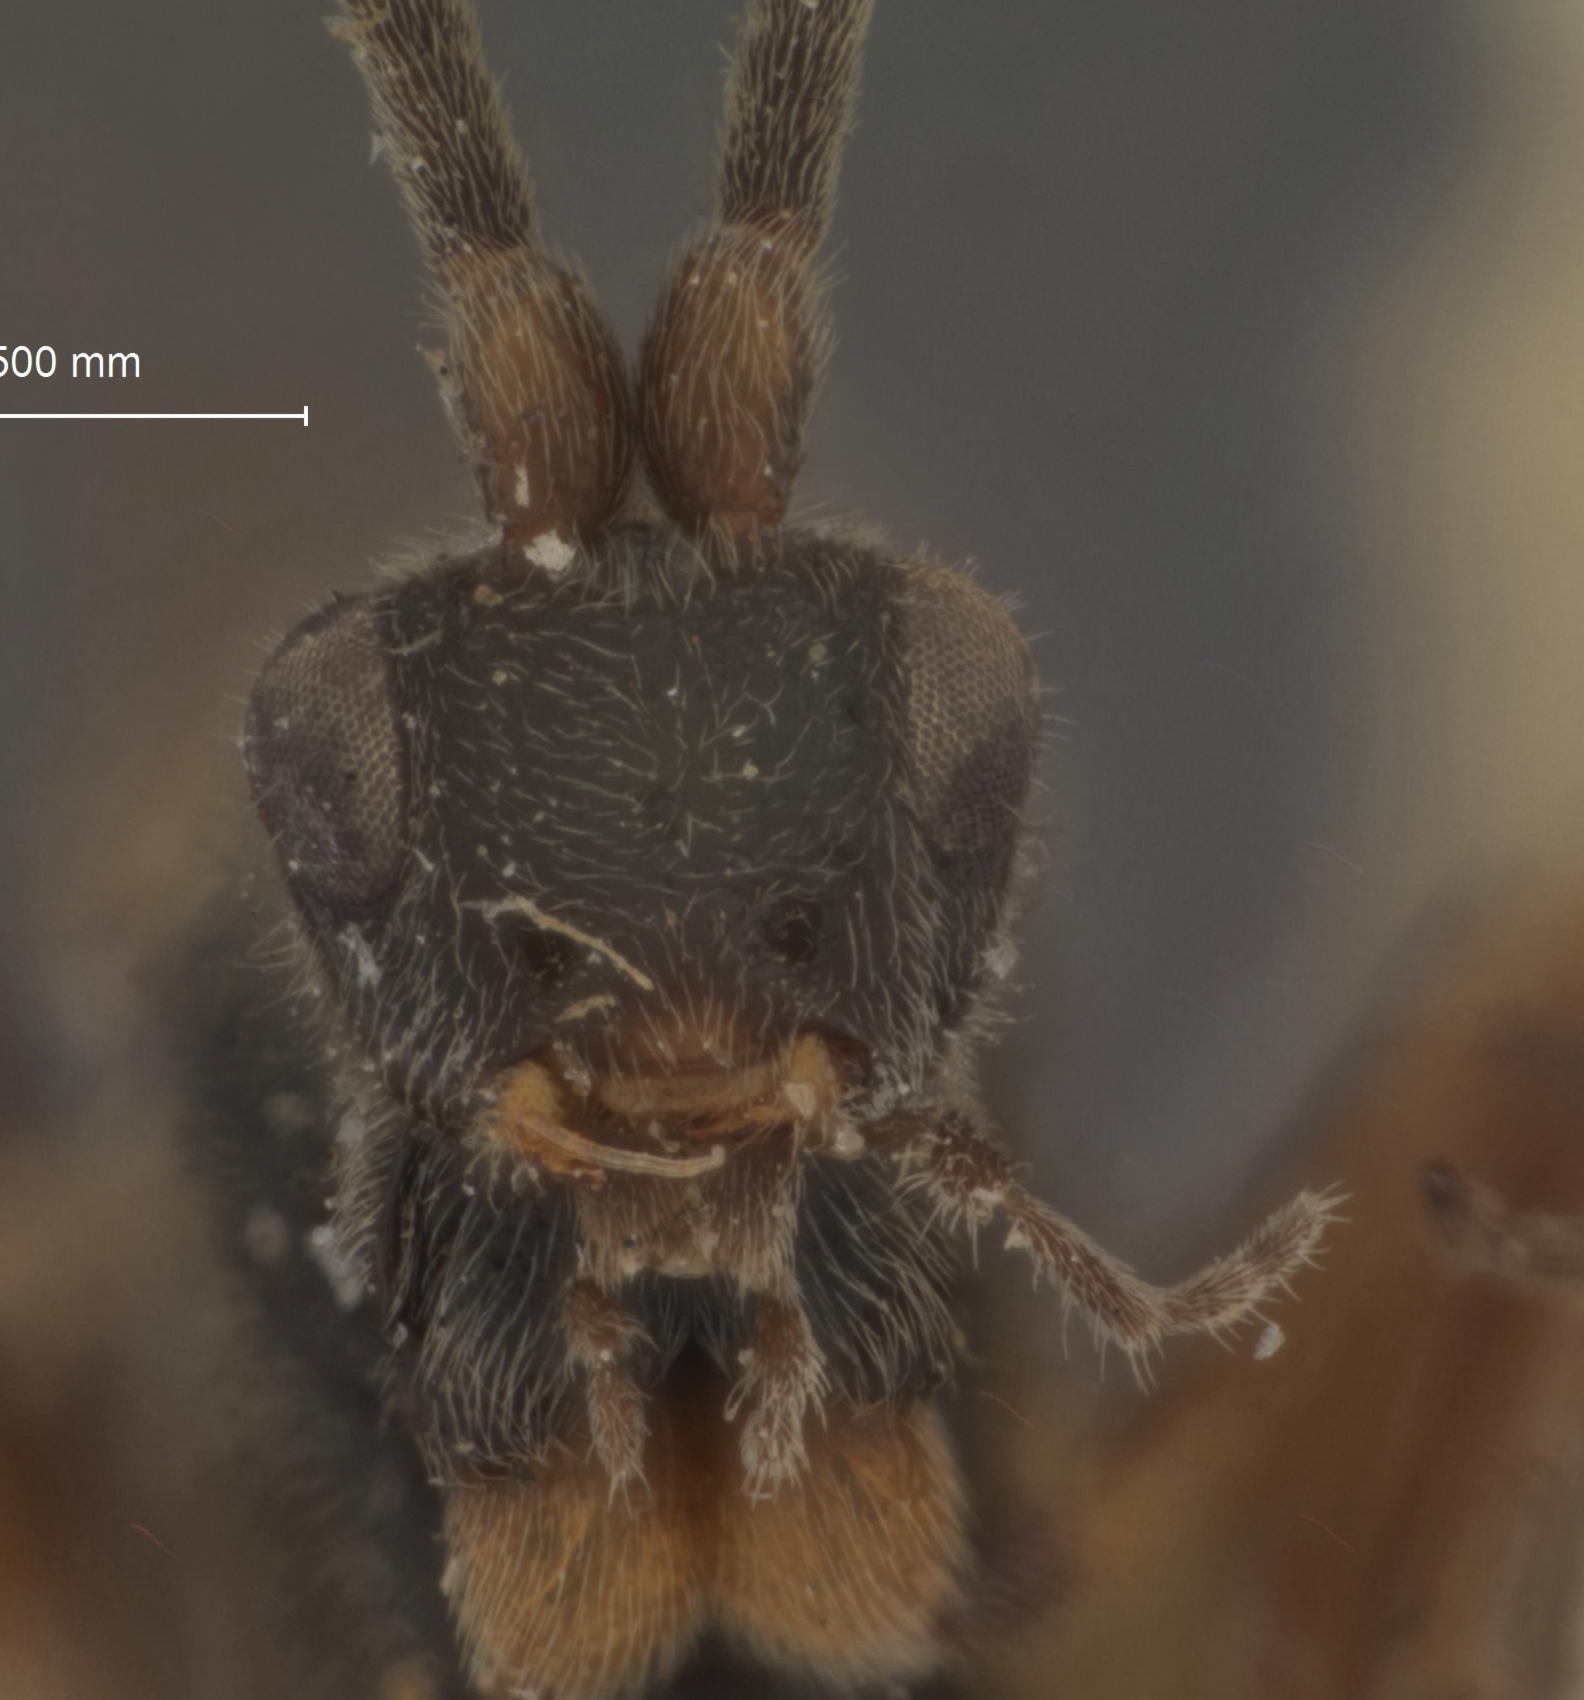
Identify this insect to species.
Orgilus detectiformis
